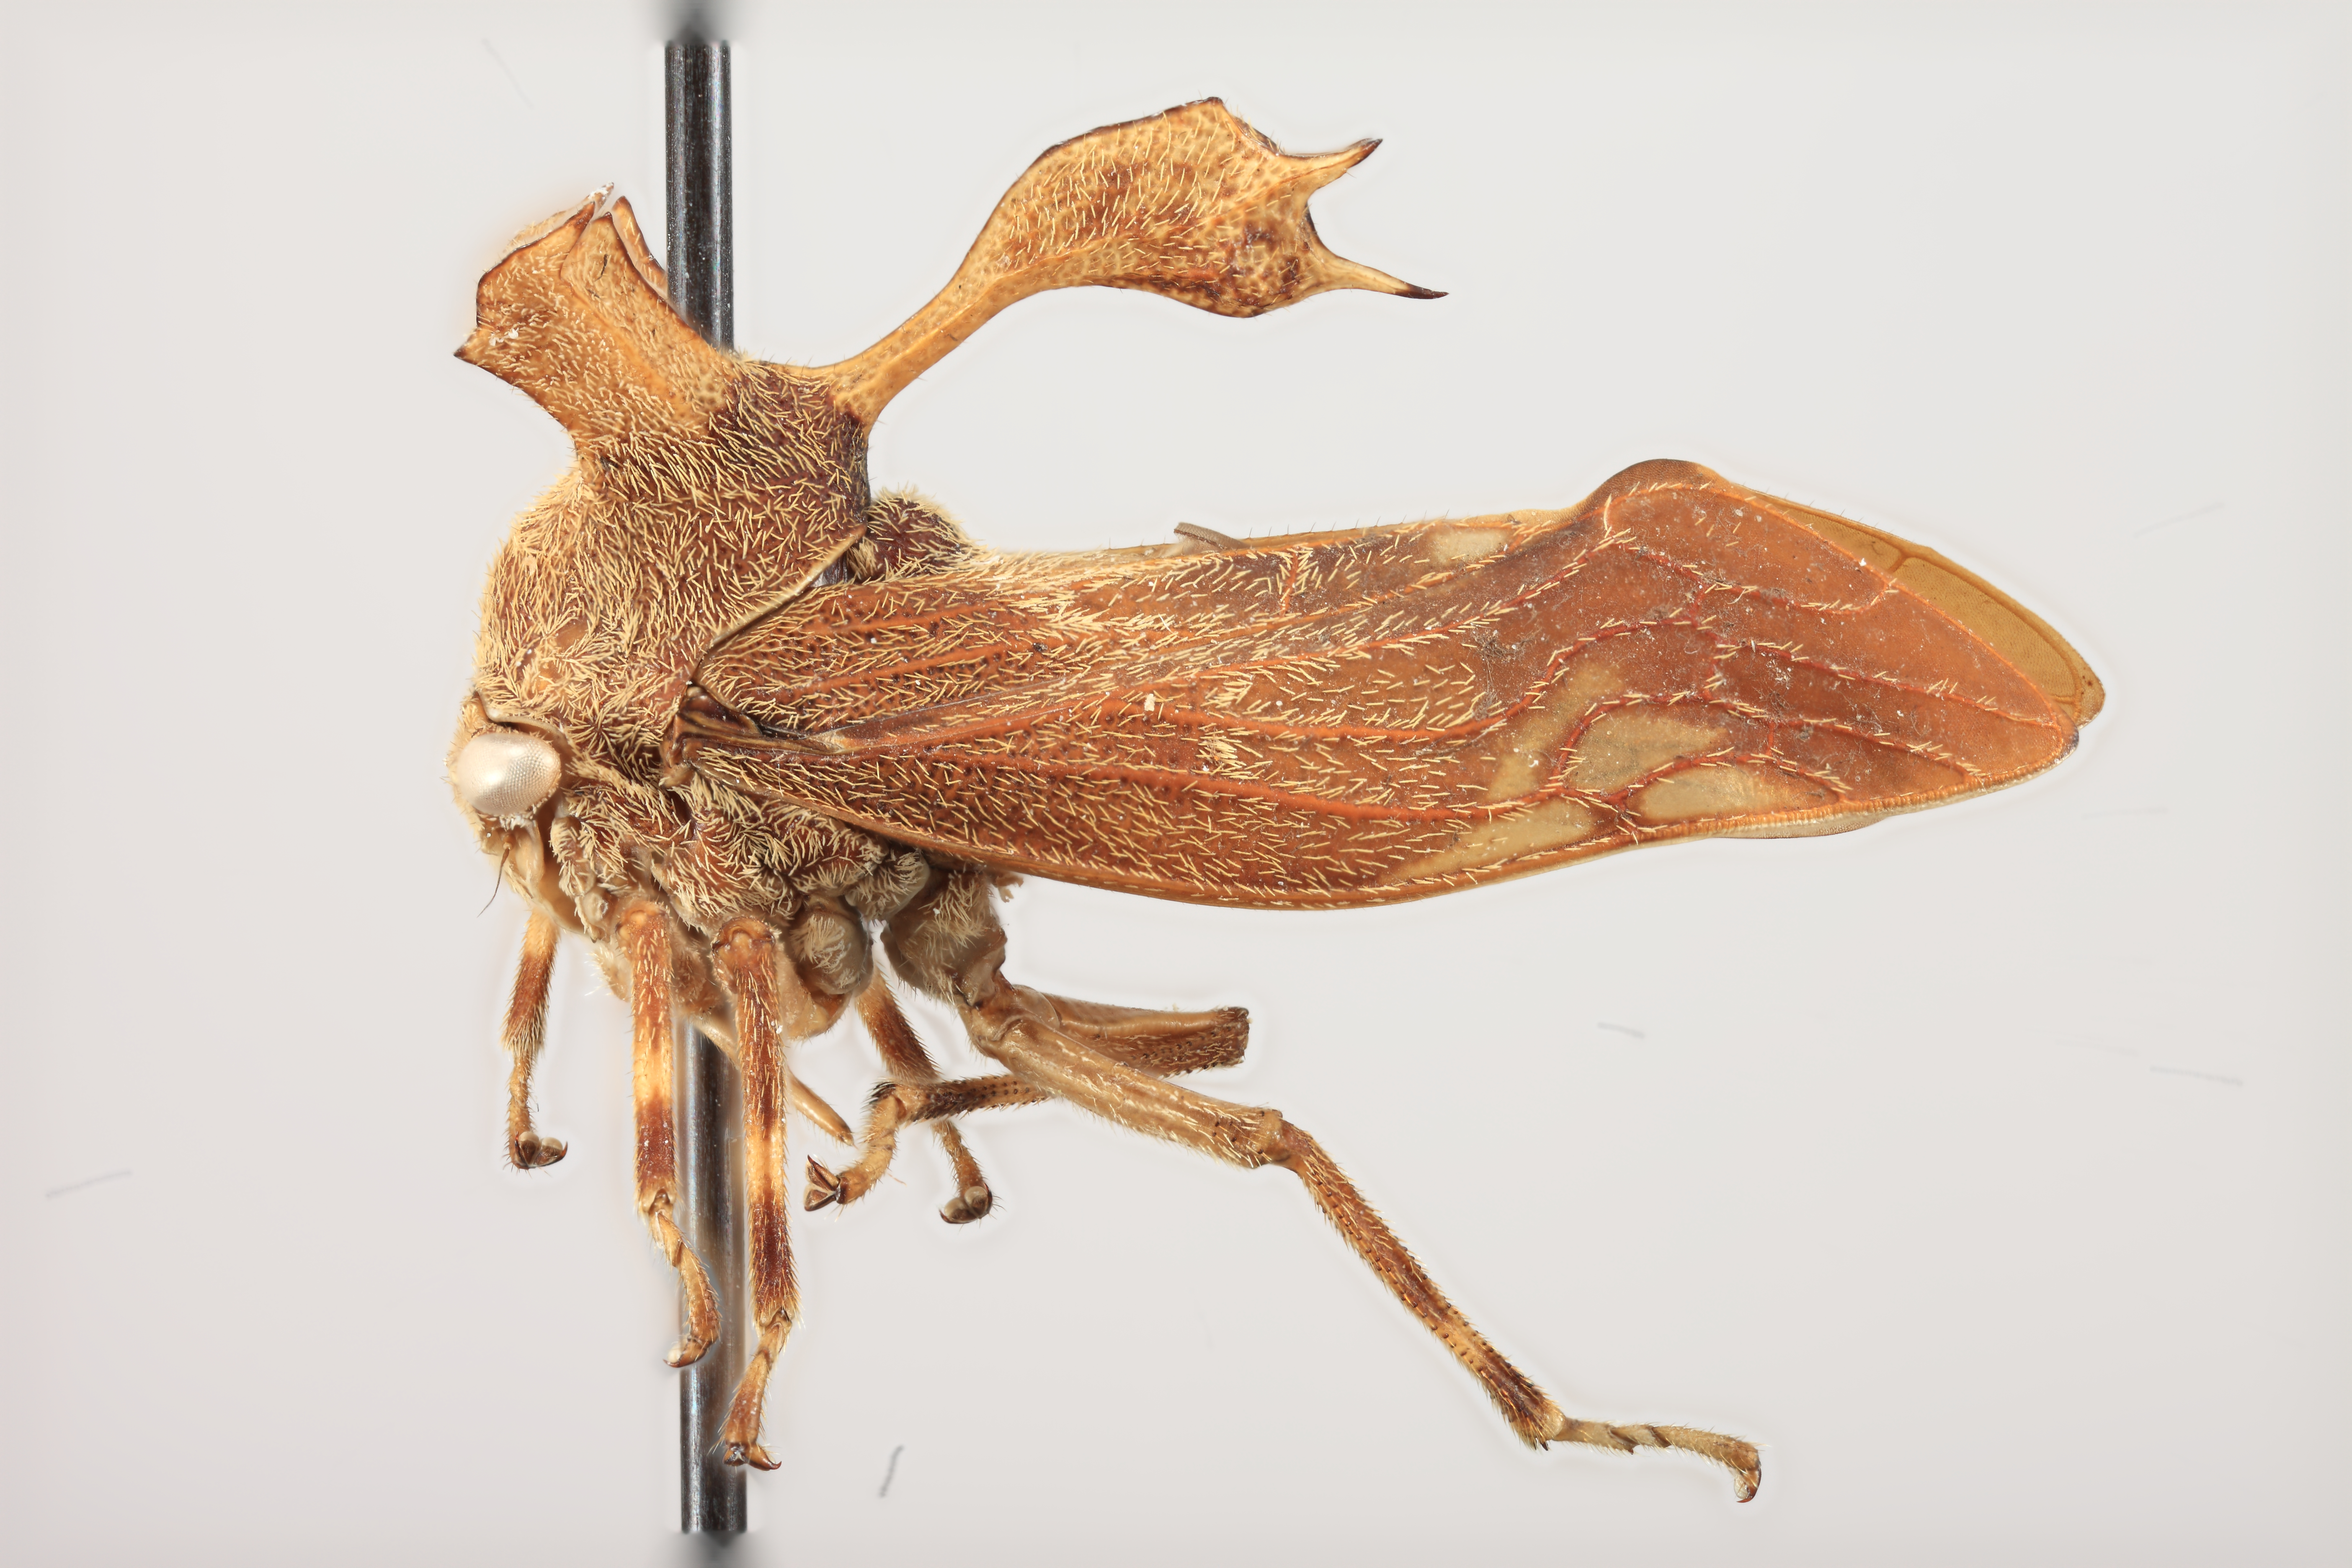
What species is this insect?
Smerdalea elevata
